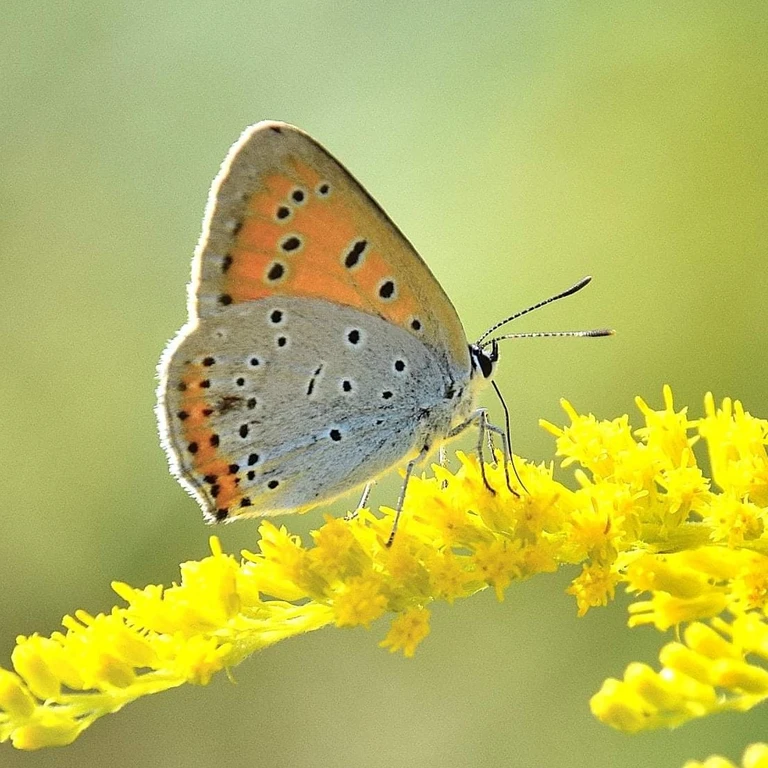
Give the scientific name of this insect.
Lycaena dispar
